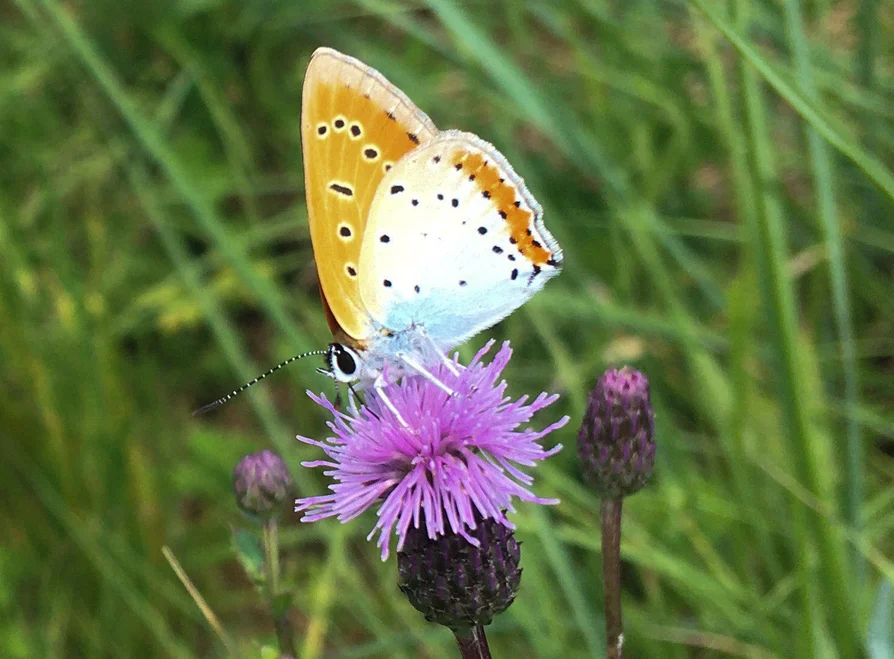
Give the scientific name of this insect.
Lycaena dispar
